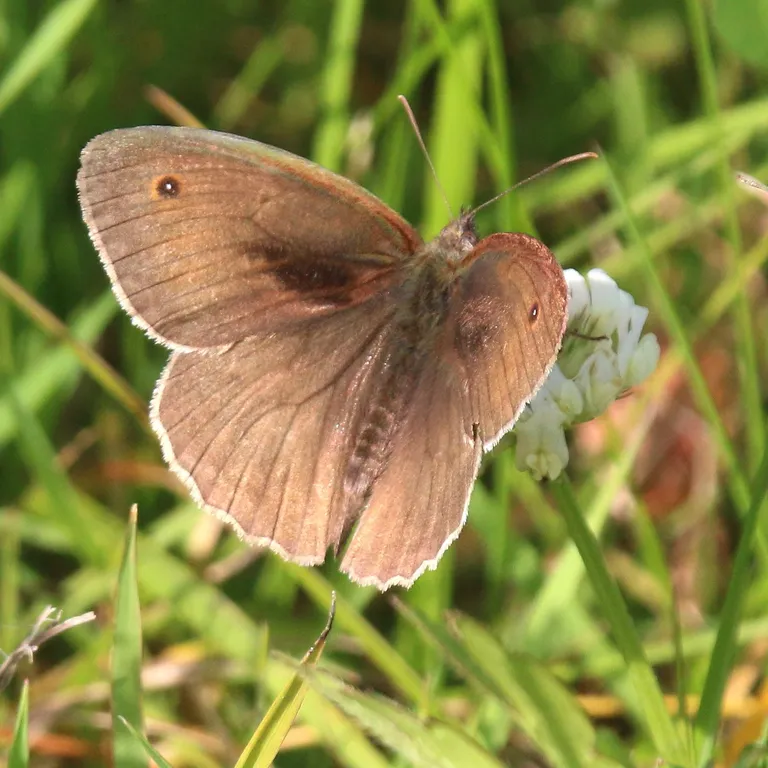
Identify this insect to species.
Maniola jurtina
